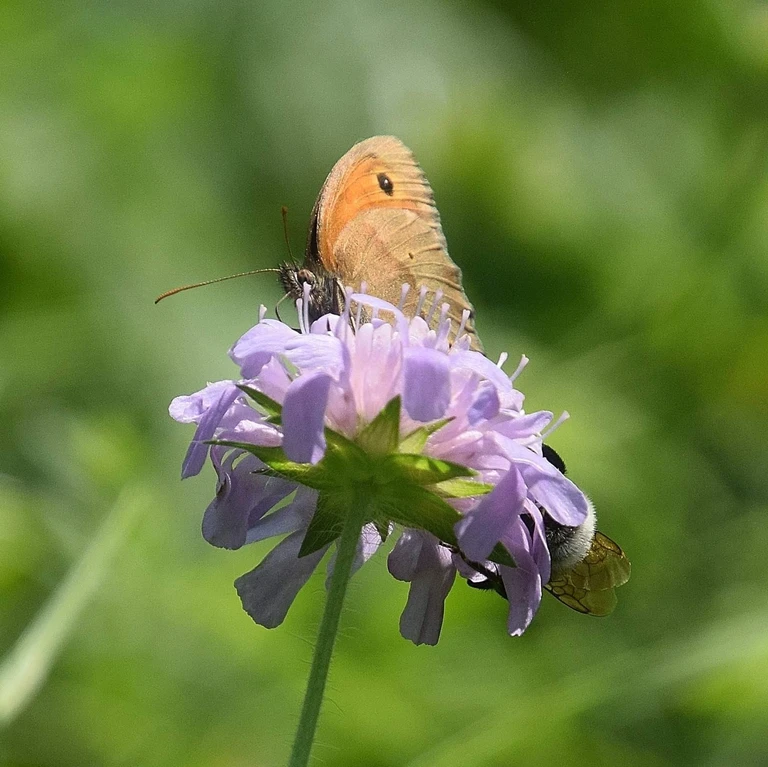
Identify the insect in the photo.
Maniola jurtina
